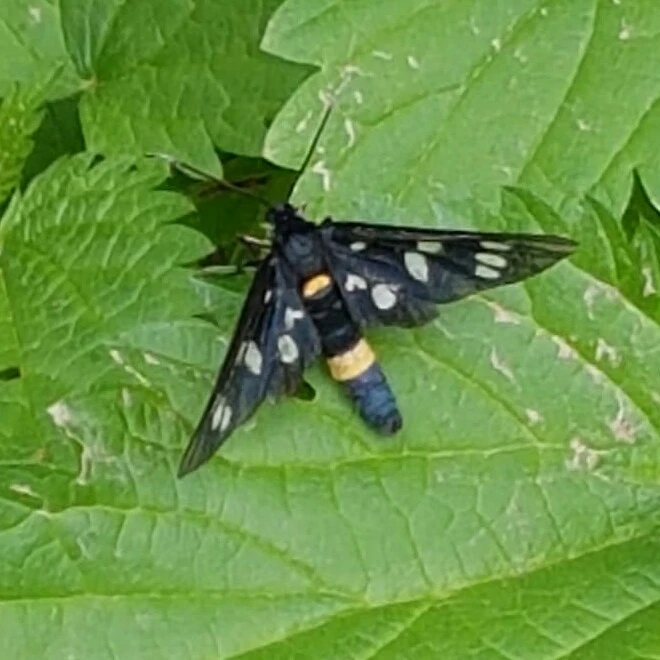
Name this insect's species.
Amata phegea
